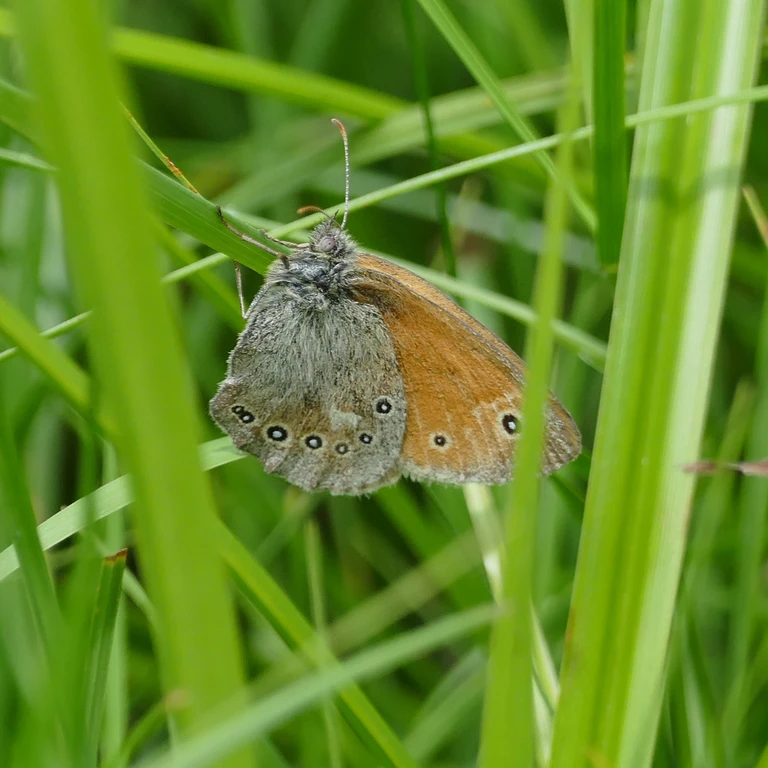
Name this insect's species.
Coenonympha tullia
